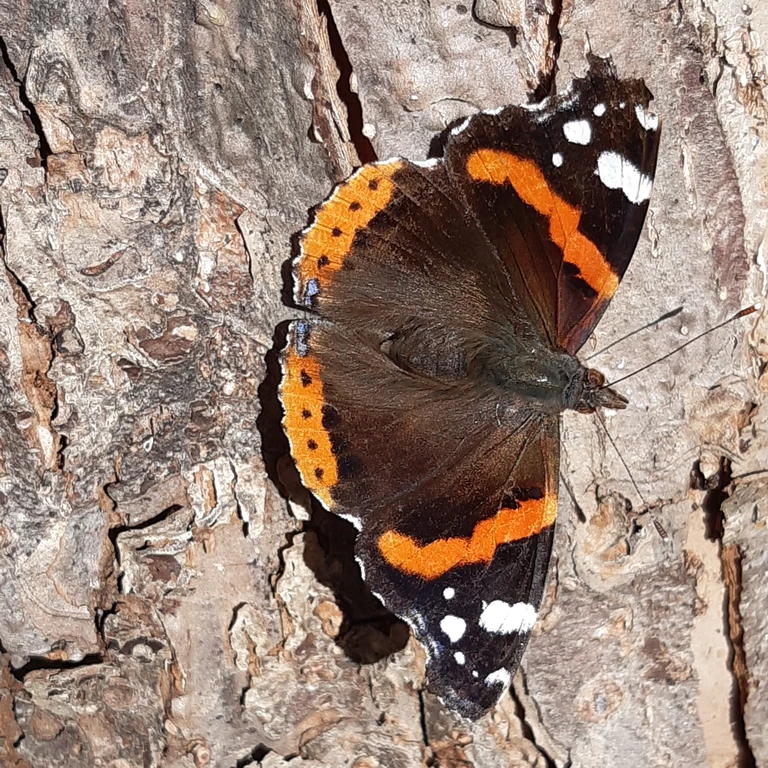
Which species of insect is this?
Vanessa atalanta
